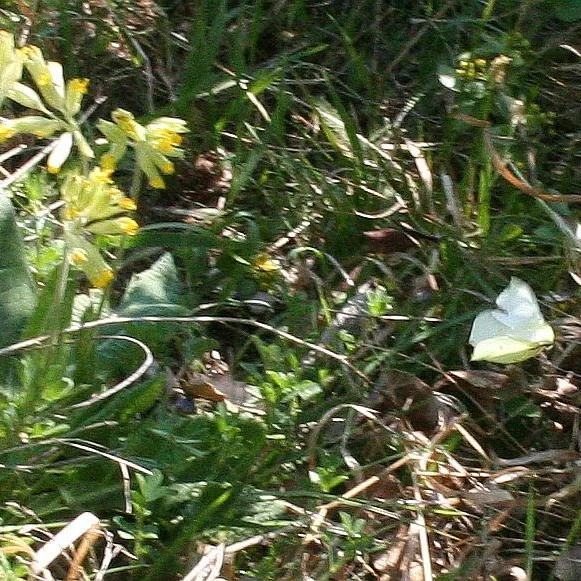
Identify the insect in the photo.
Gonepteryx rhamni
